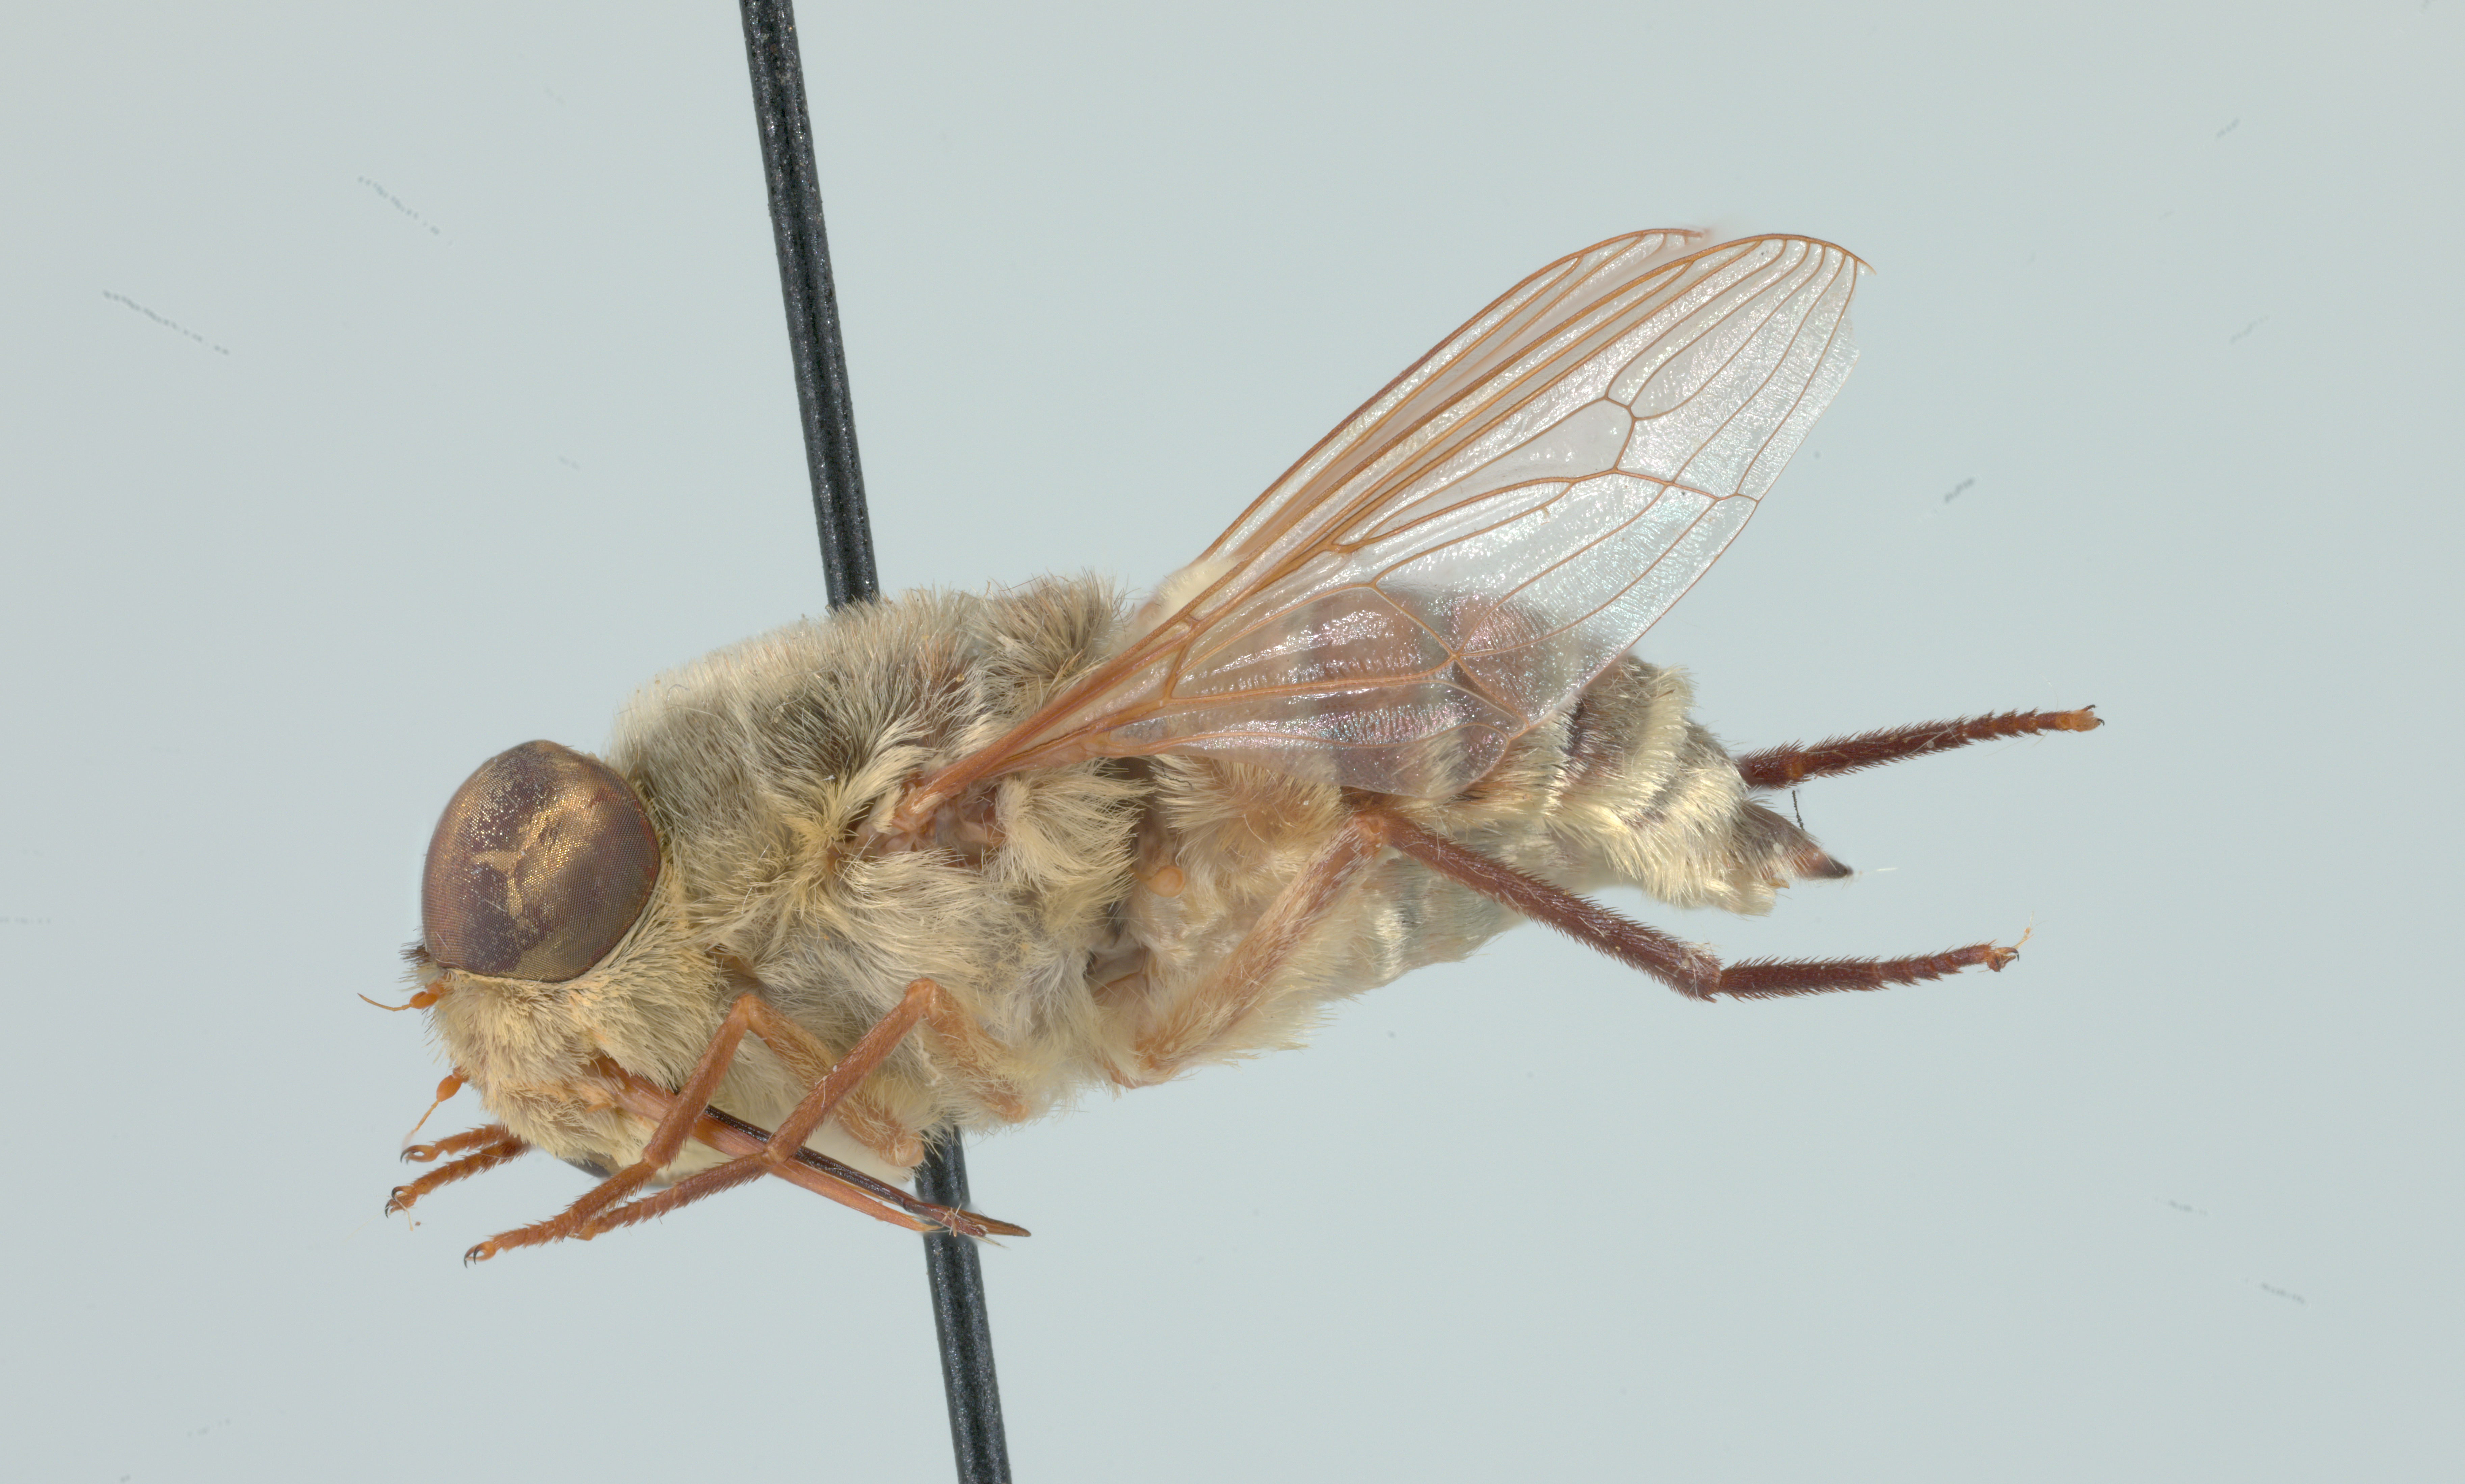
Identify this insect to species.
Neorhynchocephalus volaticus
